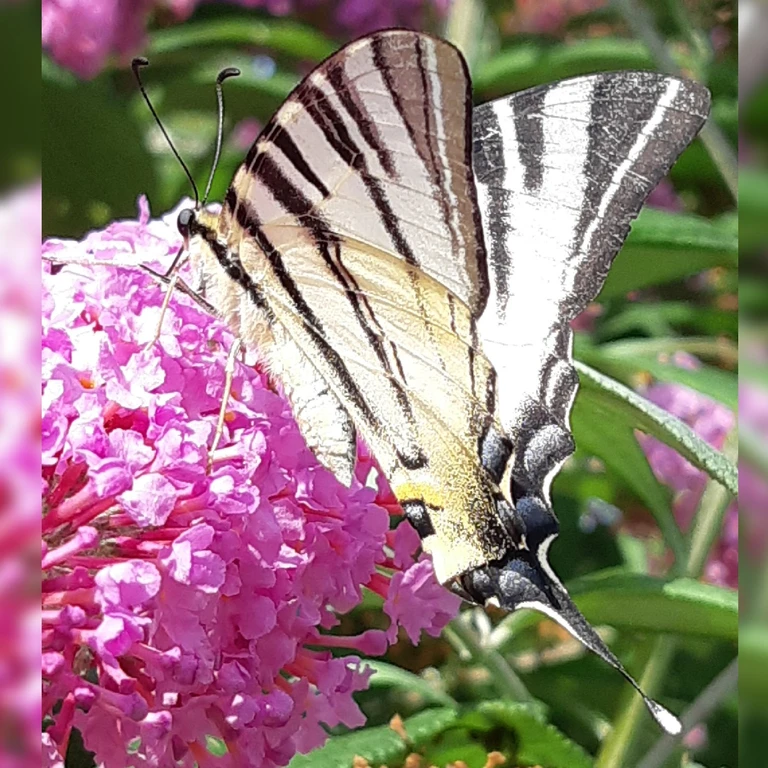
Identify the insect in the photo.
Iphiclides podalirius
